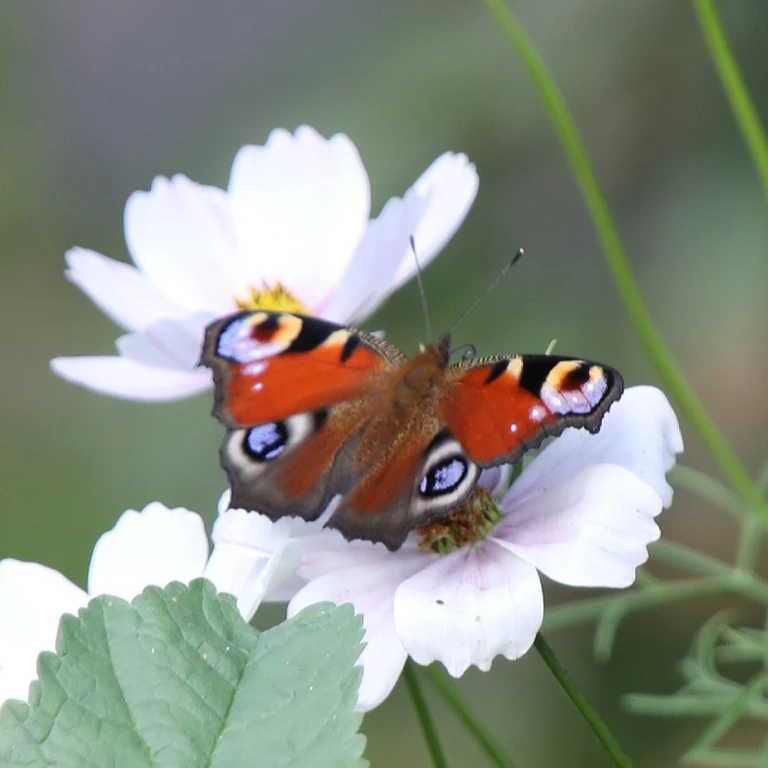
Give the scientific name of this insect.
Aglais io
